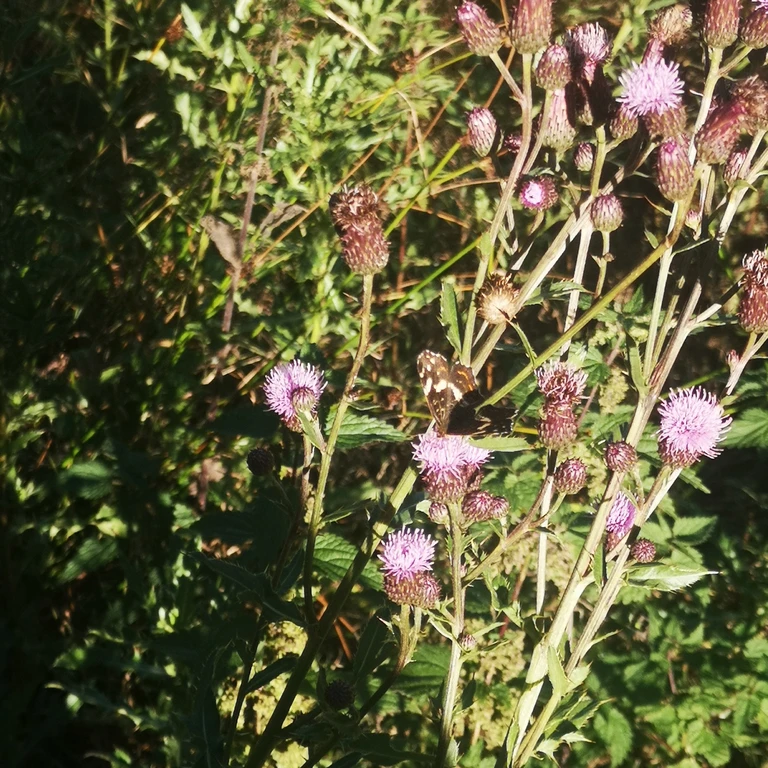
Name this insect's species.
Araschnia levana
